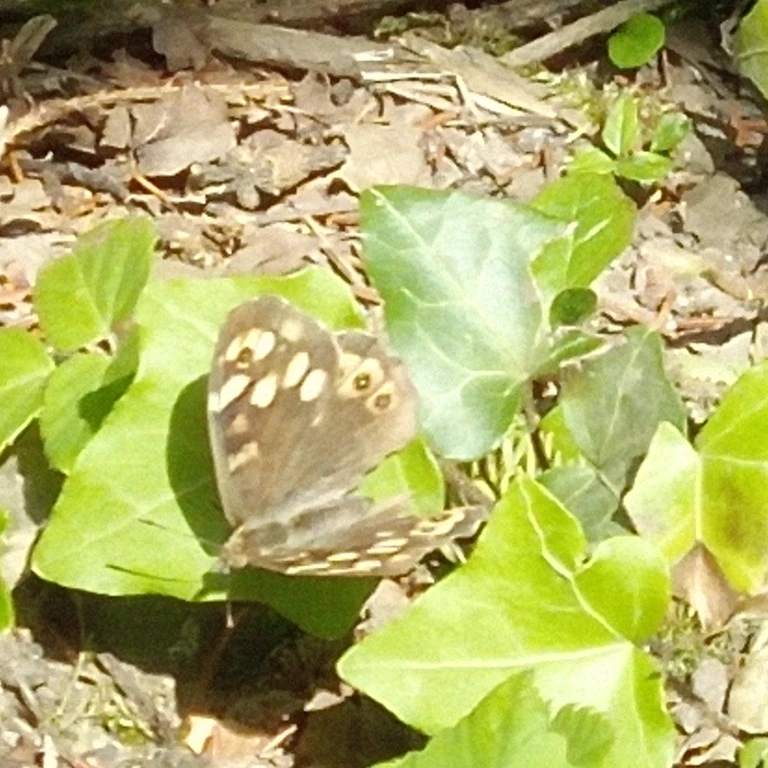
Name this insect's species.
Pararge aegeria
